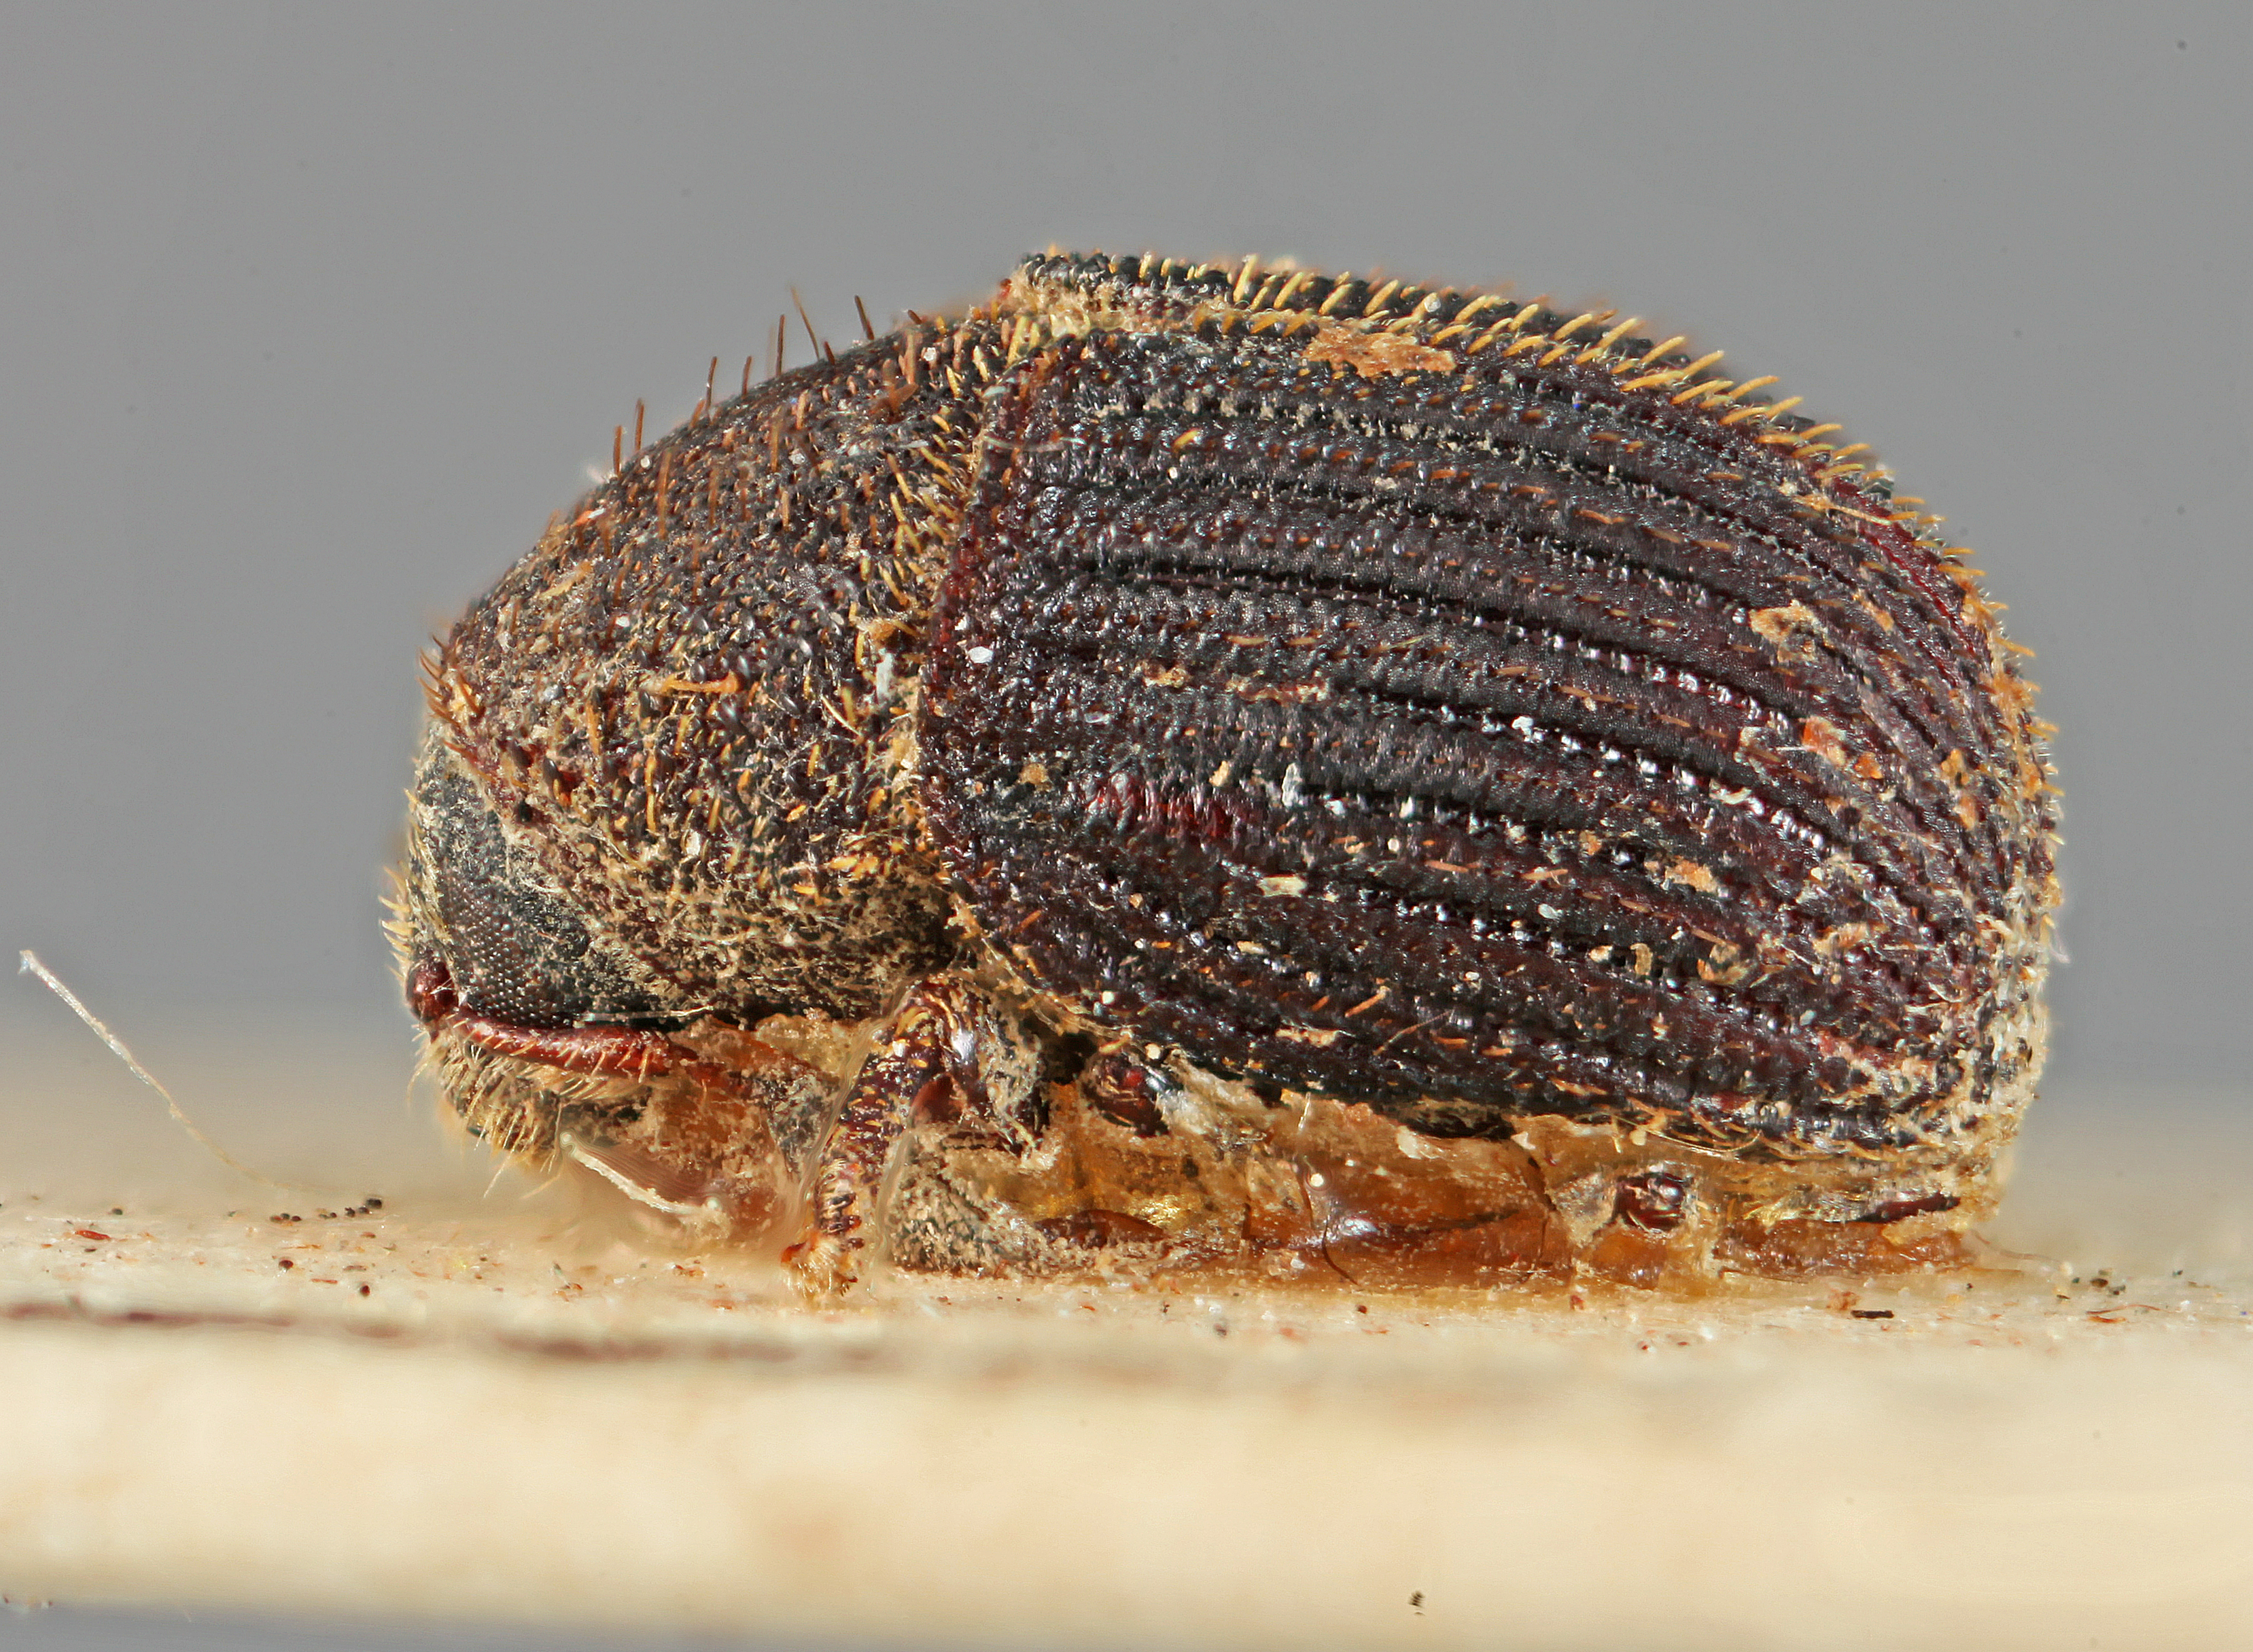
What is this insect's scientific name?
Phloeotribus uniseriatus
